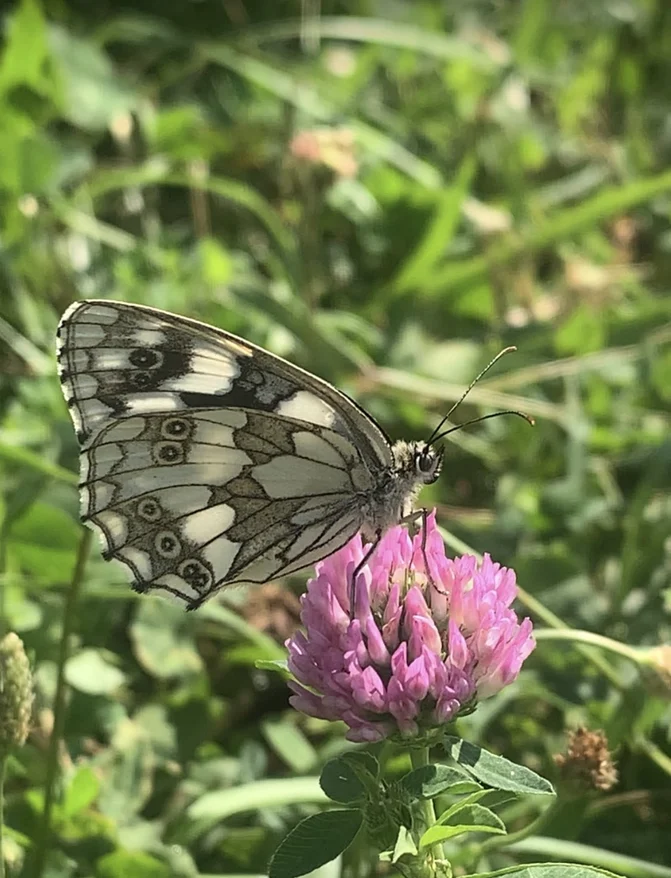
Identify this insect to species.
Melanargia galathea
